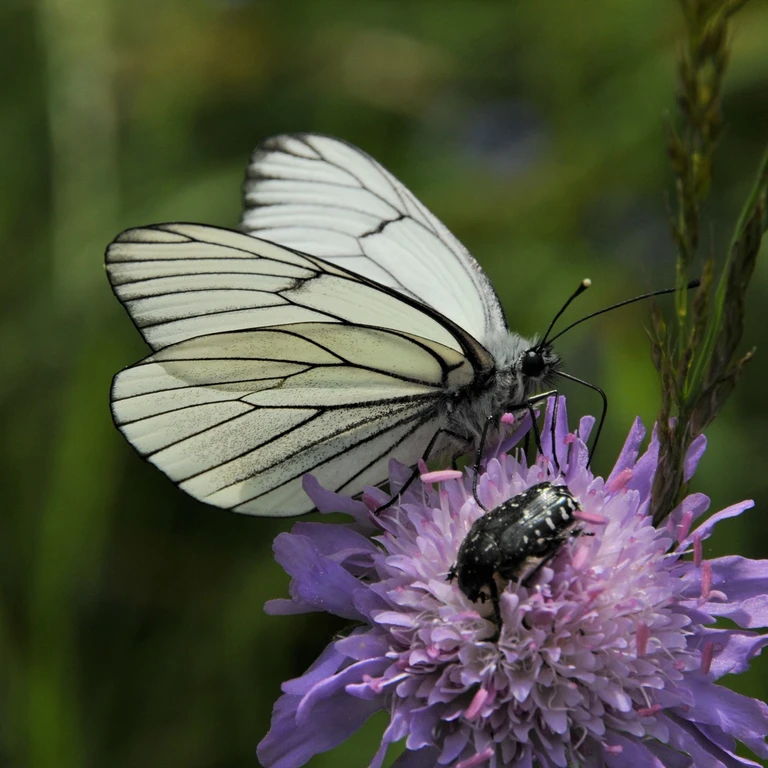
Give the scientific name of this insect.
Aporia crataegi
